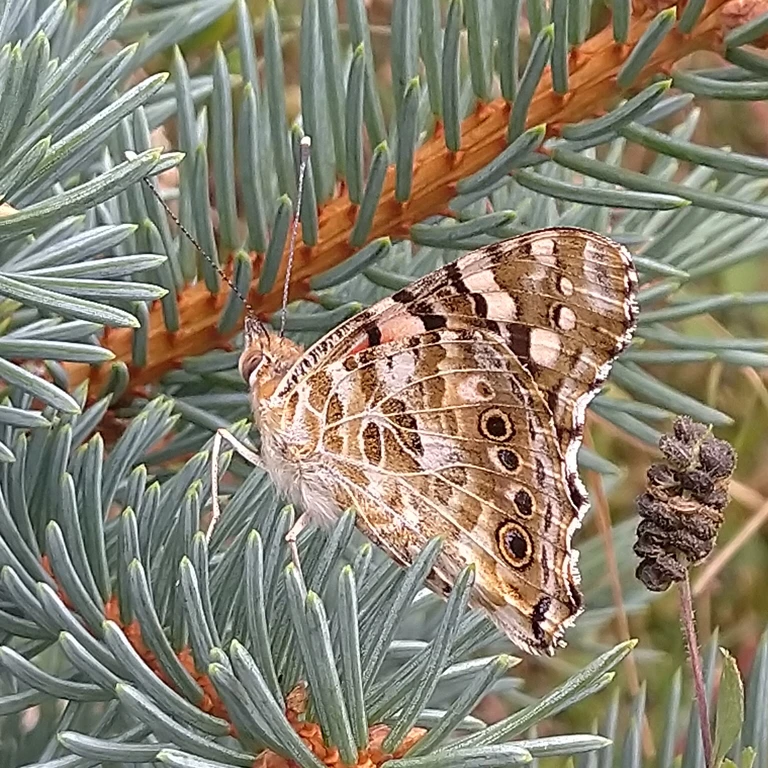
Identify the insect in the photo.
Vanessa cardui
